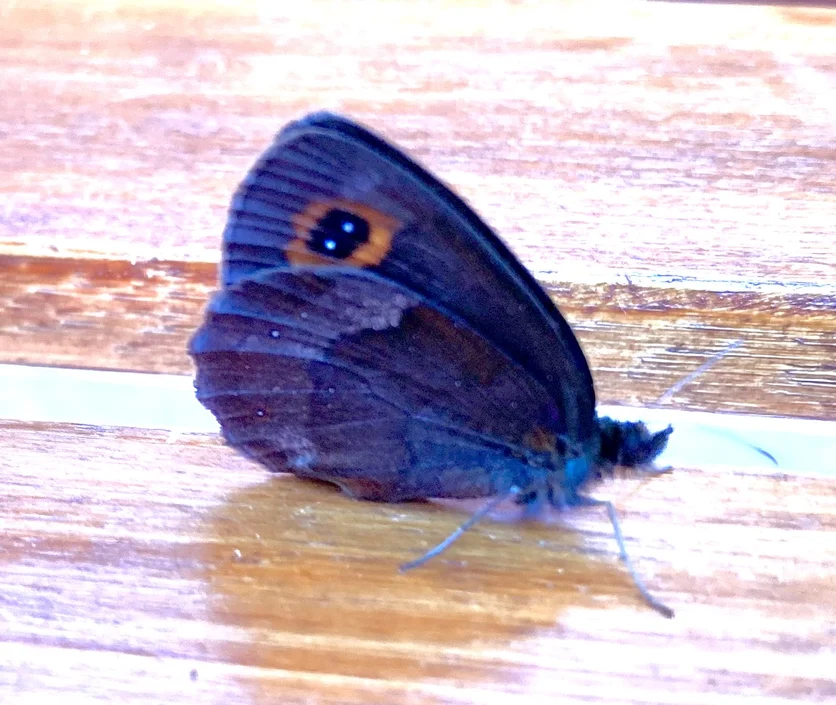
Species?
Erebia aethiops
